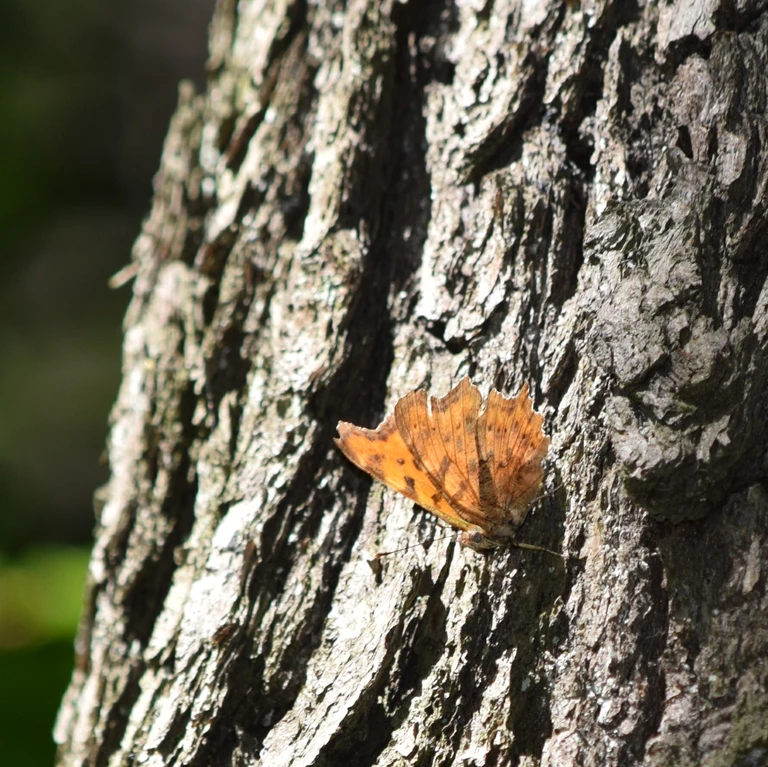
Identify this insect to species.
Polygonia c-album
